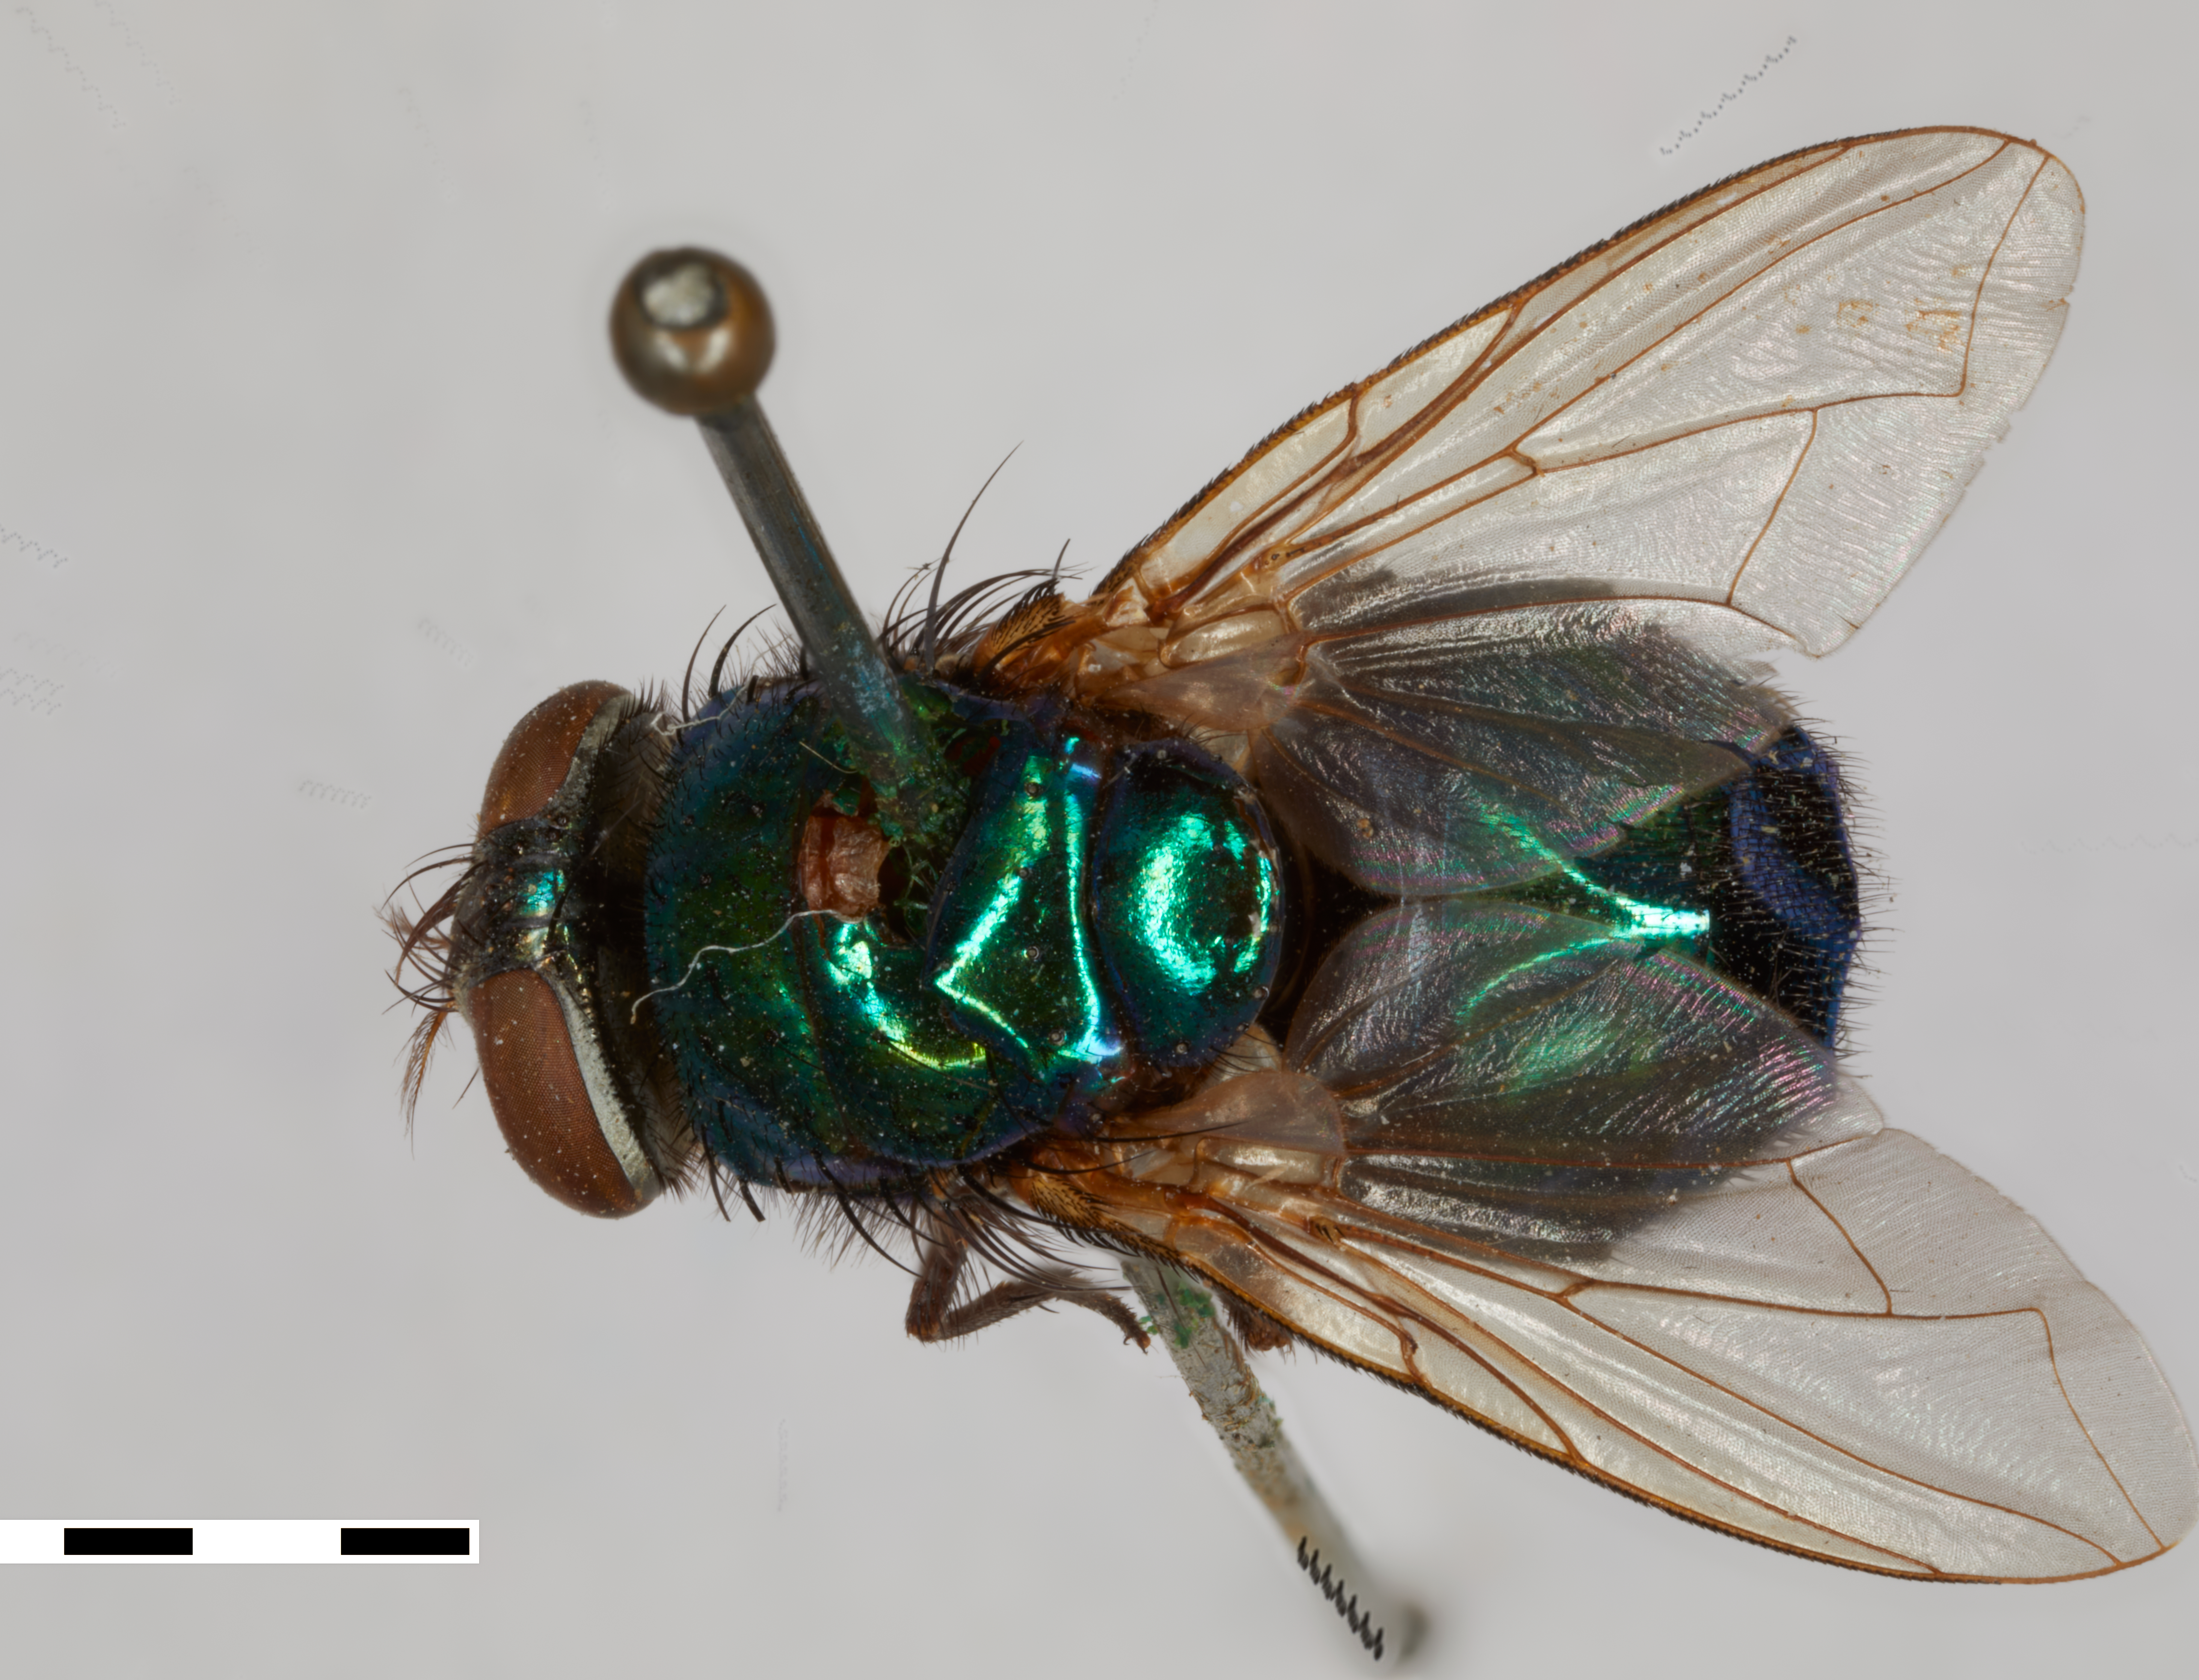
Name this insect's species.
Phaenicia coeruleiviridis (also Lucilia oculata)
